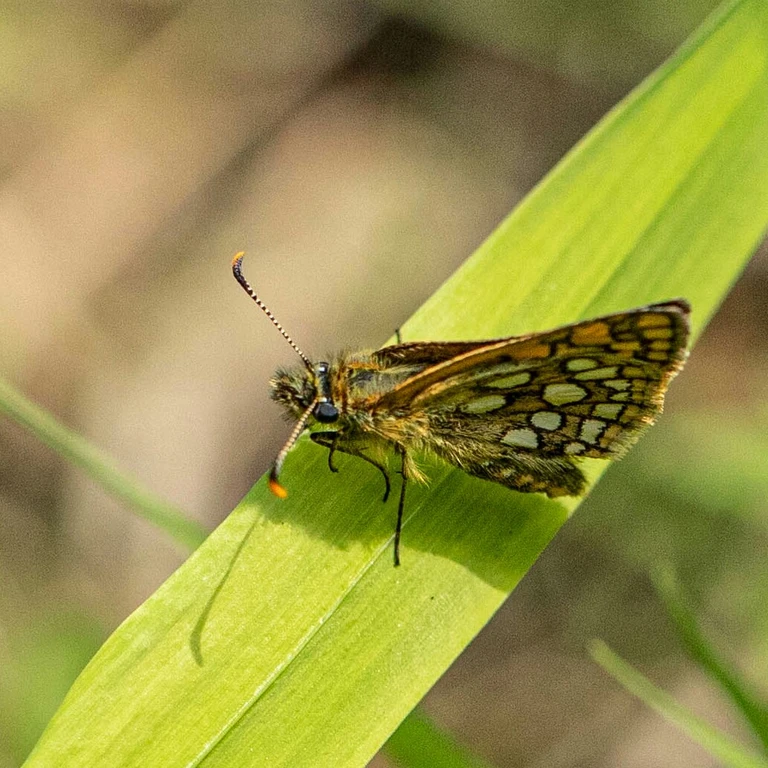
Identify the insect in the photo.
Carterocephalus palaemon
